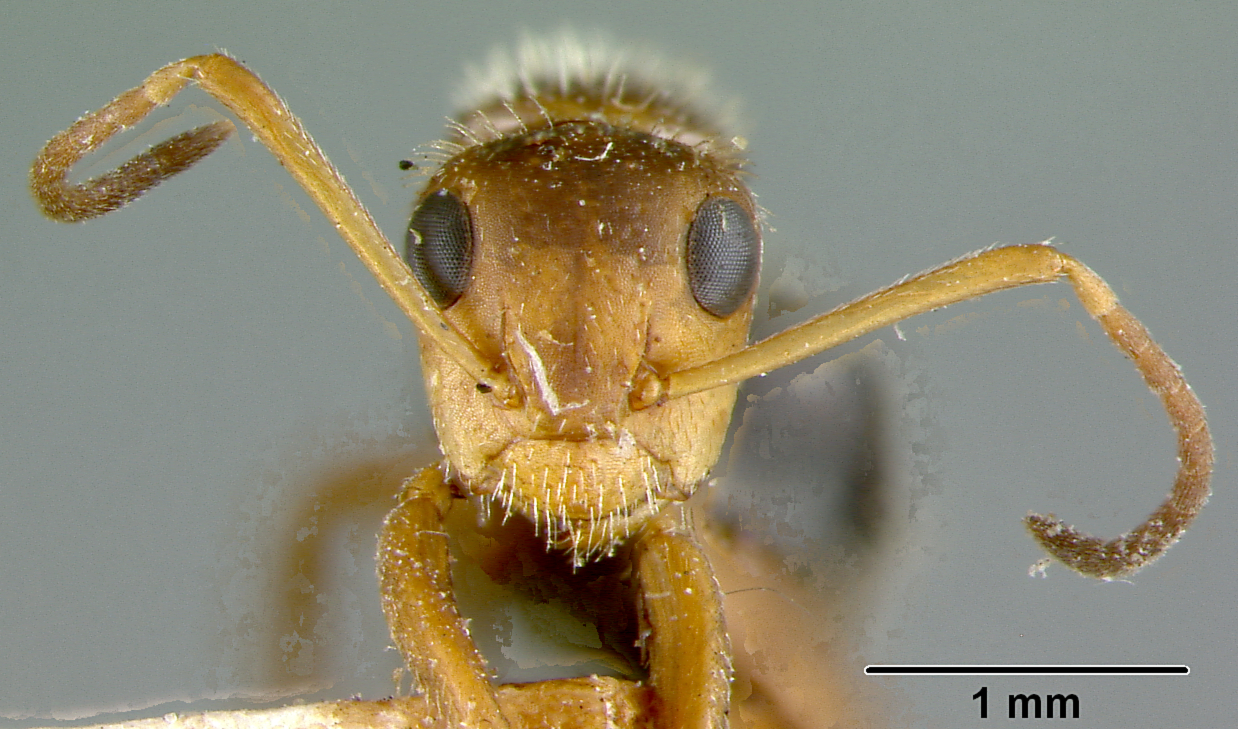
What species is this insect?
Camponotus biolleyi
